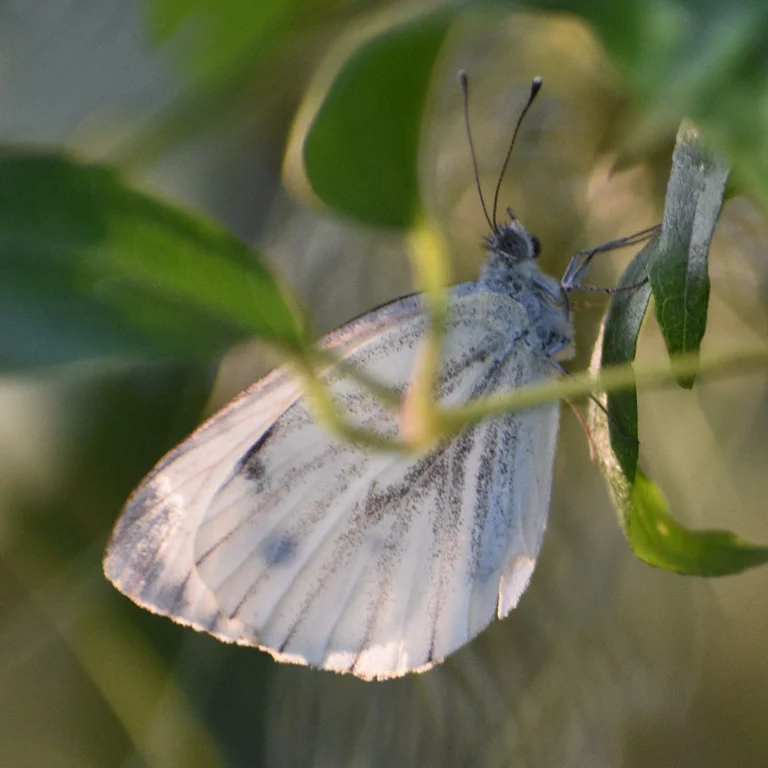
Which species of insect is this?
Pieris napi
